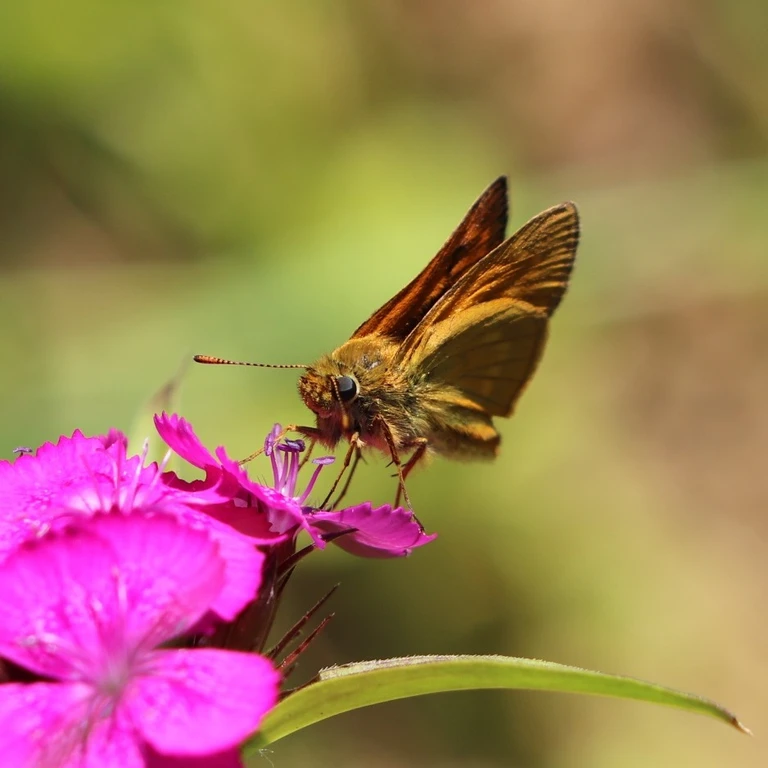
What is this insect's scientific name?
Ochlodes sylvanus (also Ochlodes venata)
